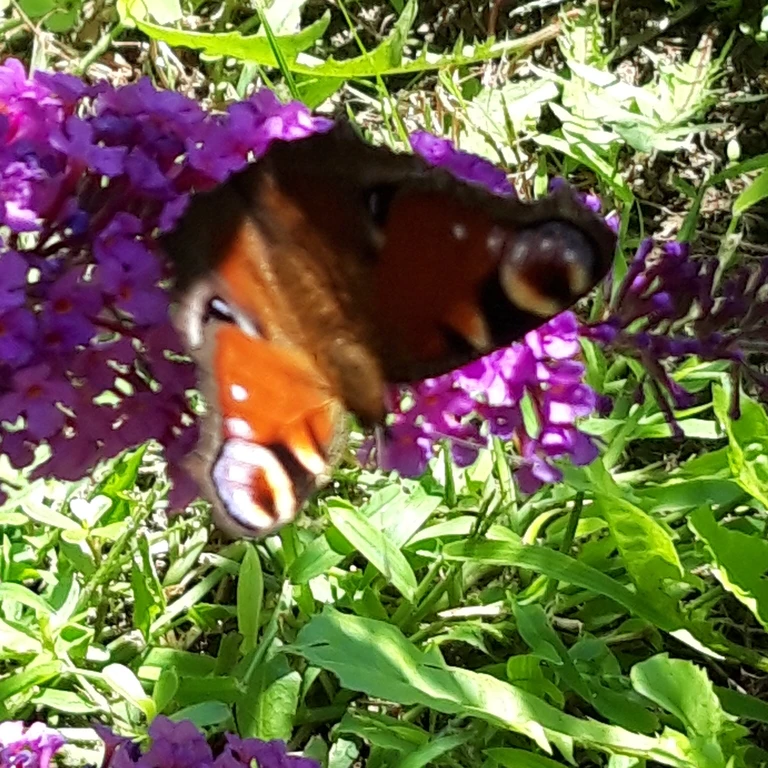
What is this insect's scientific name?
Aglais io
